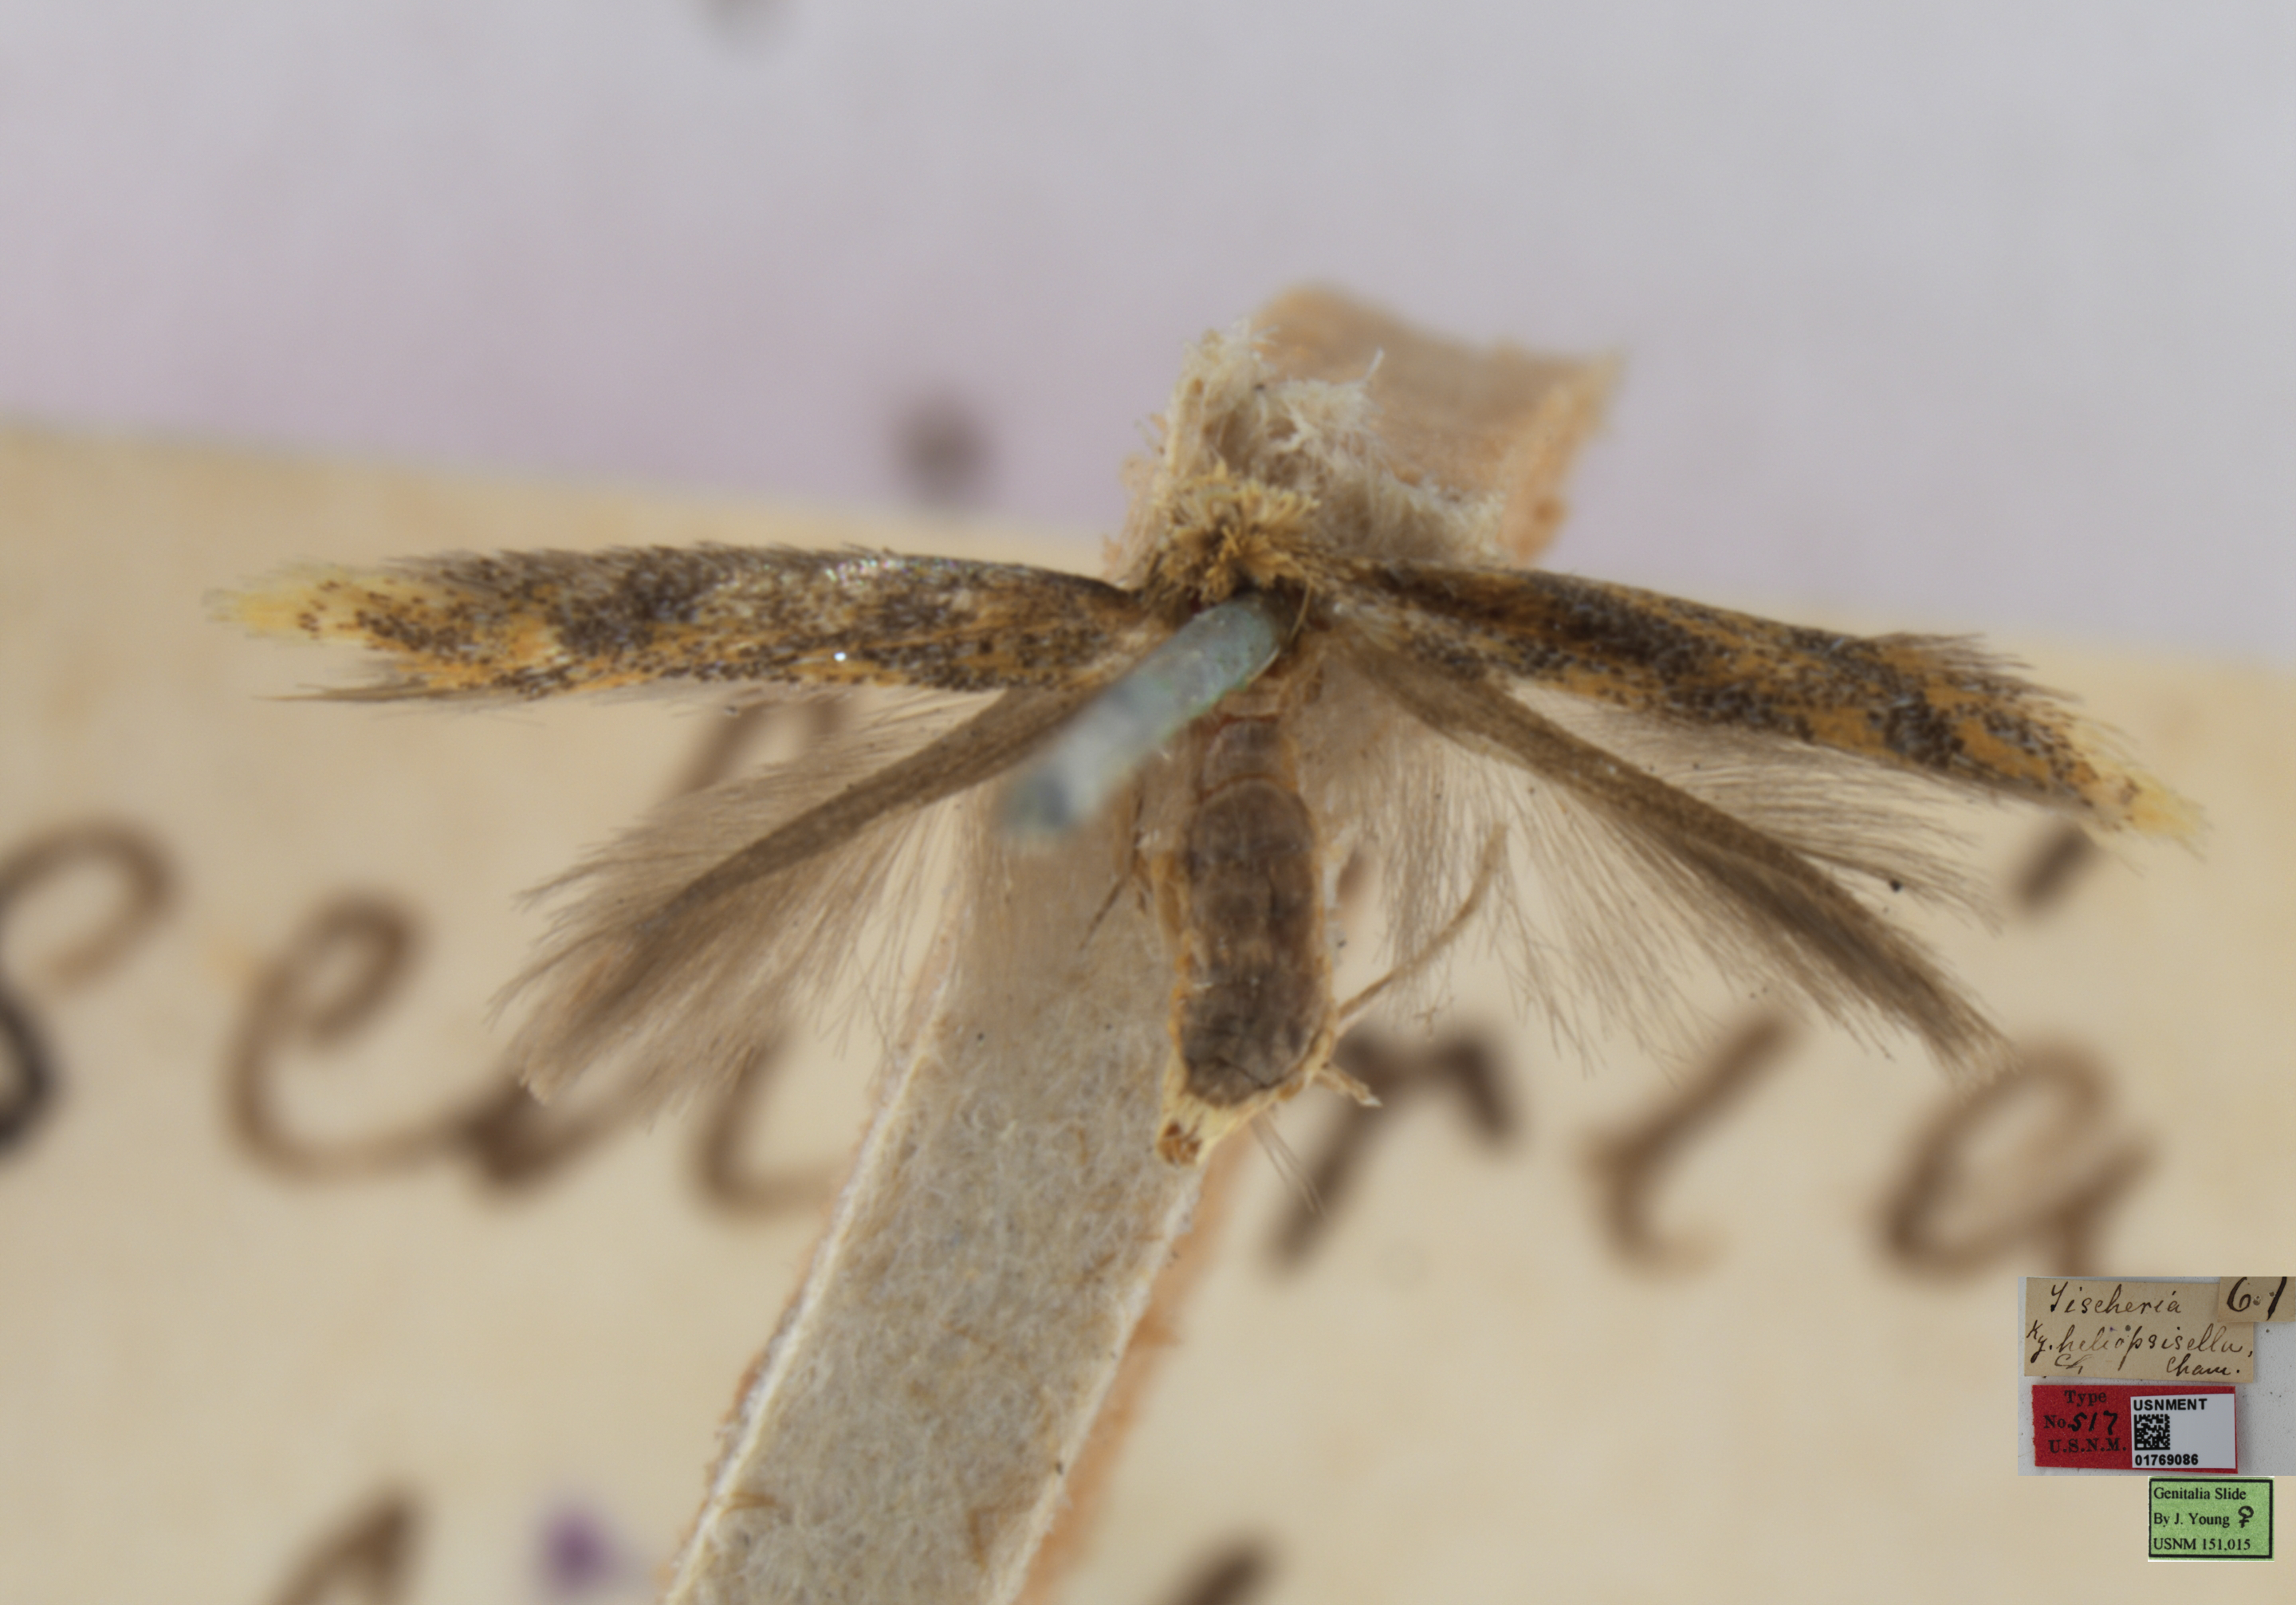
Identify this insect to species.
Tischeria heliopsisella
